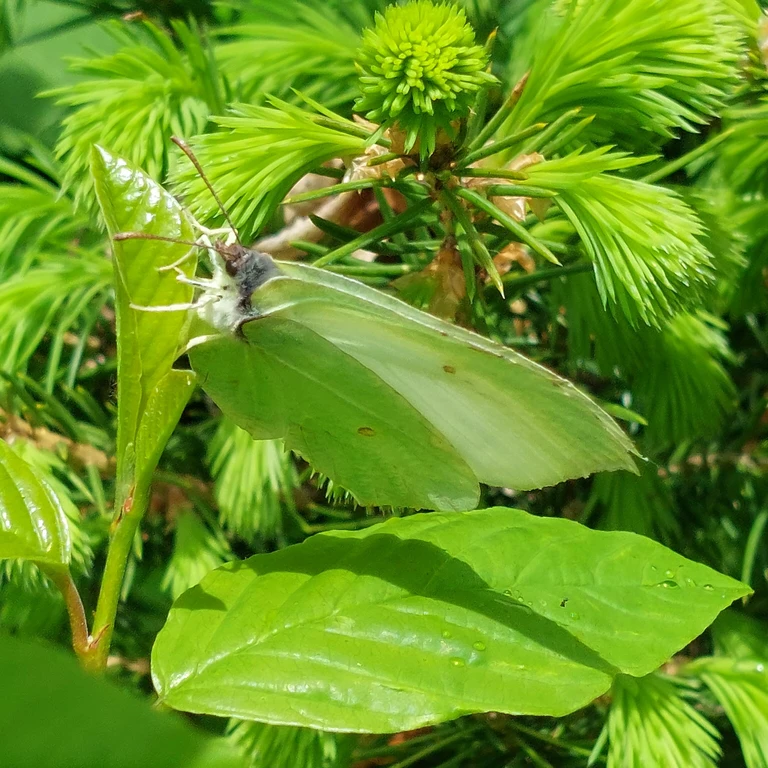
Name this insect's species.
Gonepteryx rhamni
